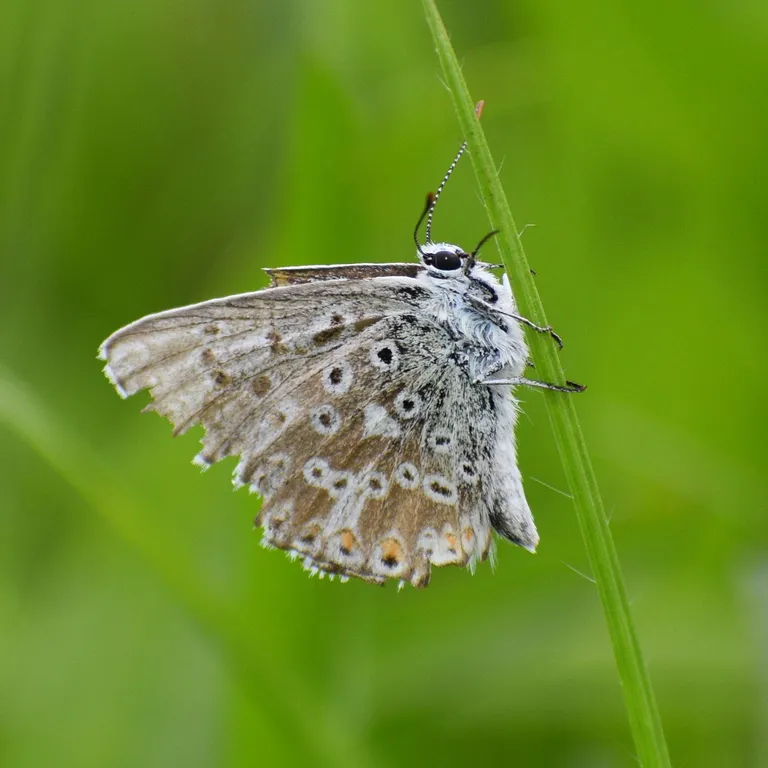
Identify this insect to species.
Lysandra coridon
